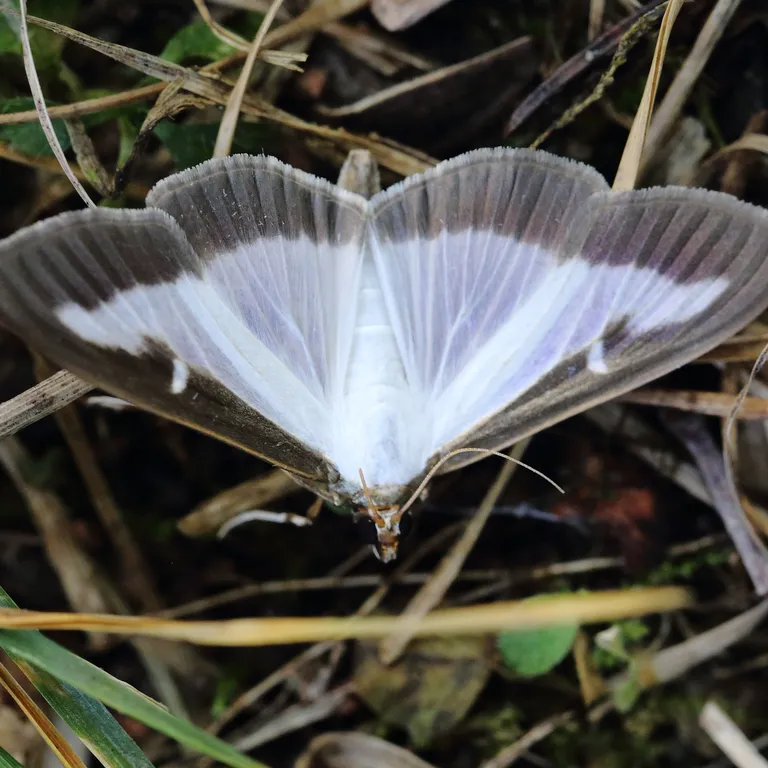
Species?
Cydalima perspectalis
